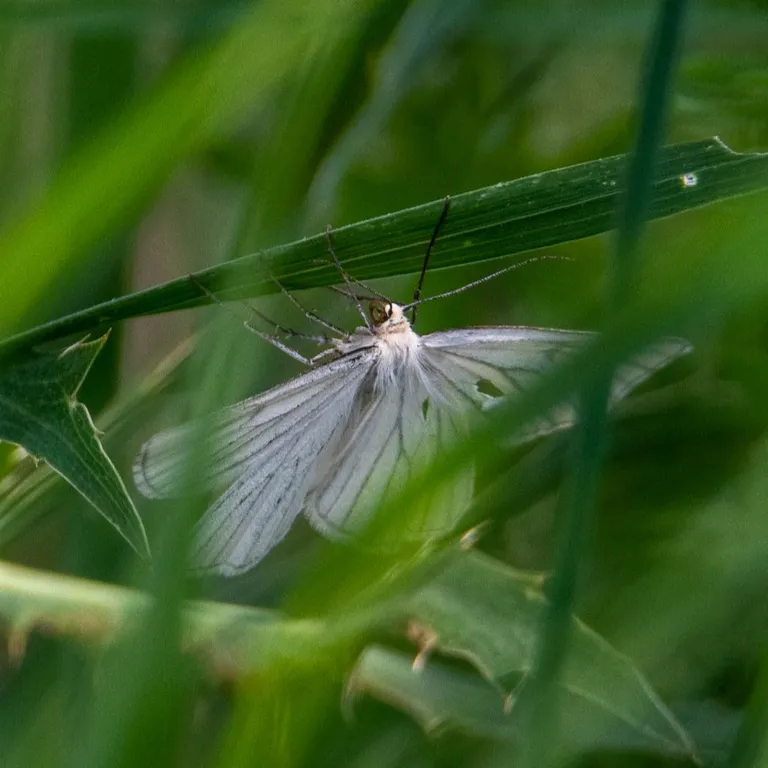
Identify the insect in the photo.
Siona lineata
